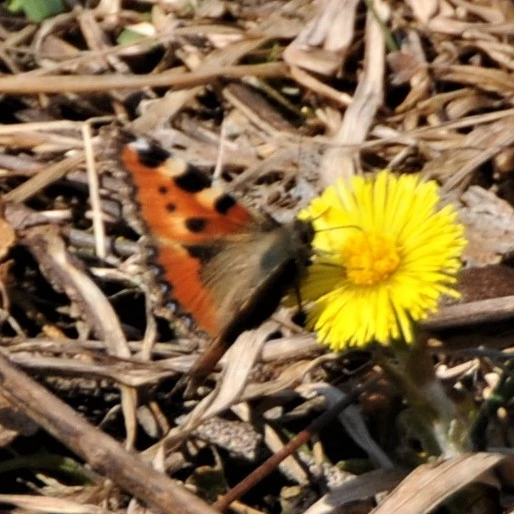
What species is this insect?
Aglais urticae
